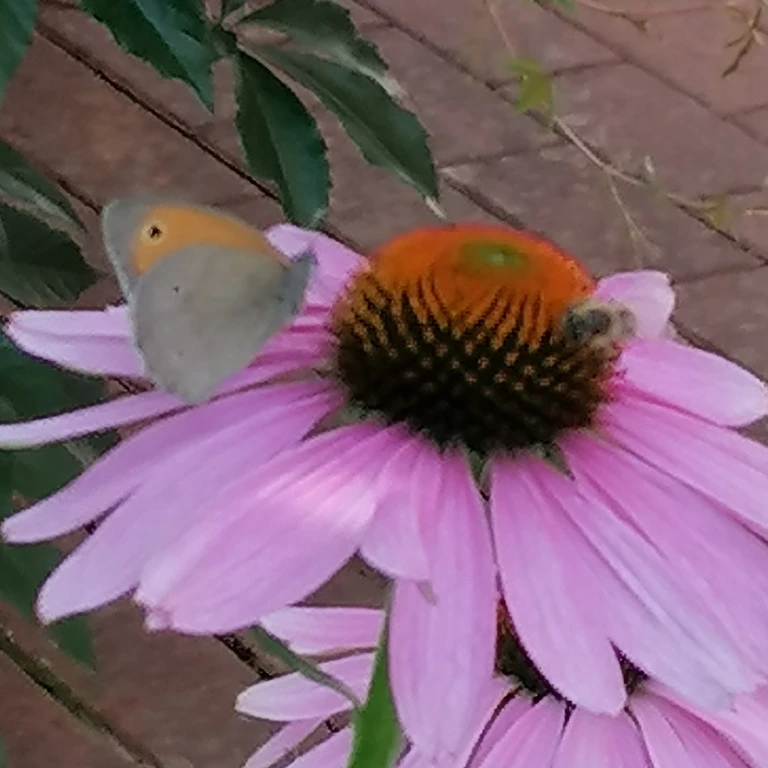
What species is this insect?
Maniola jurtina
